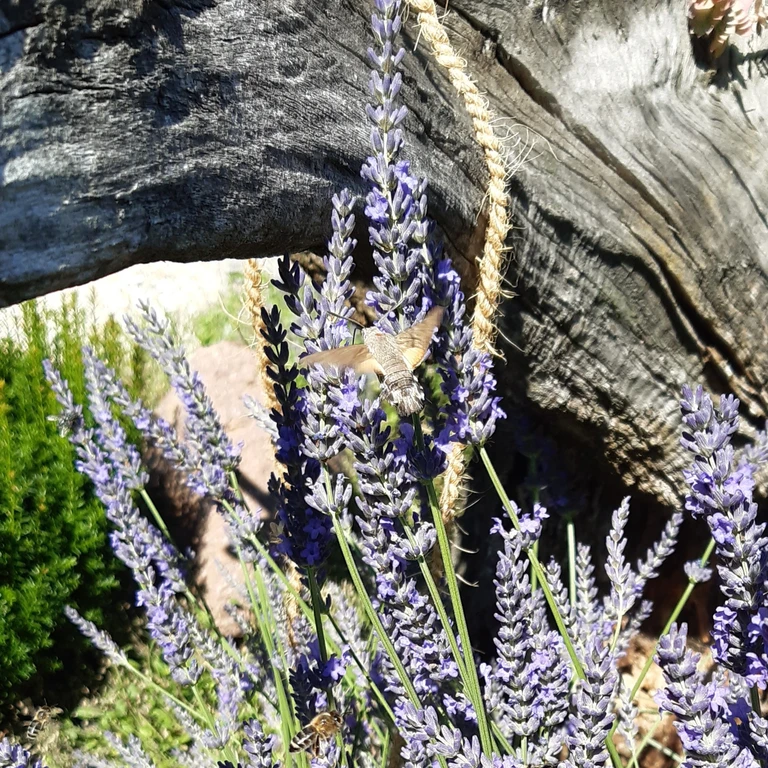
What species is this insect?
Macroglossum stellatarum
